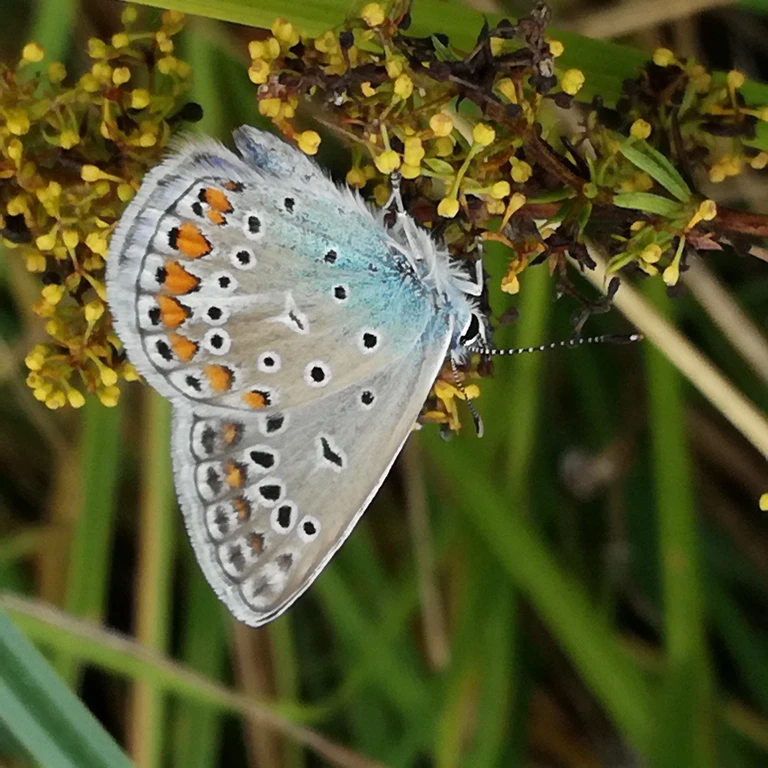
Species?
Polyommatus icarus
